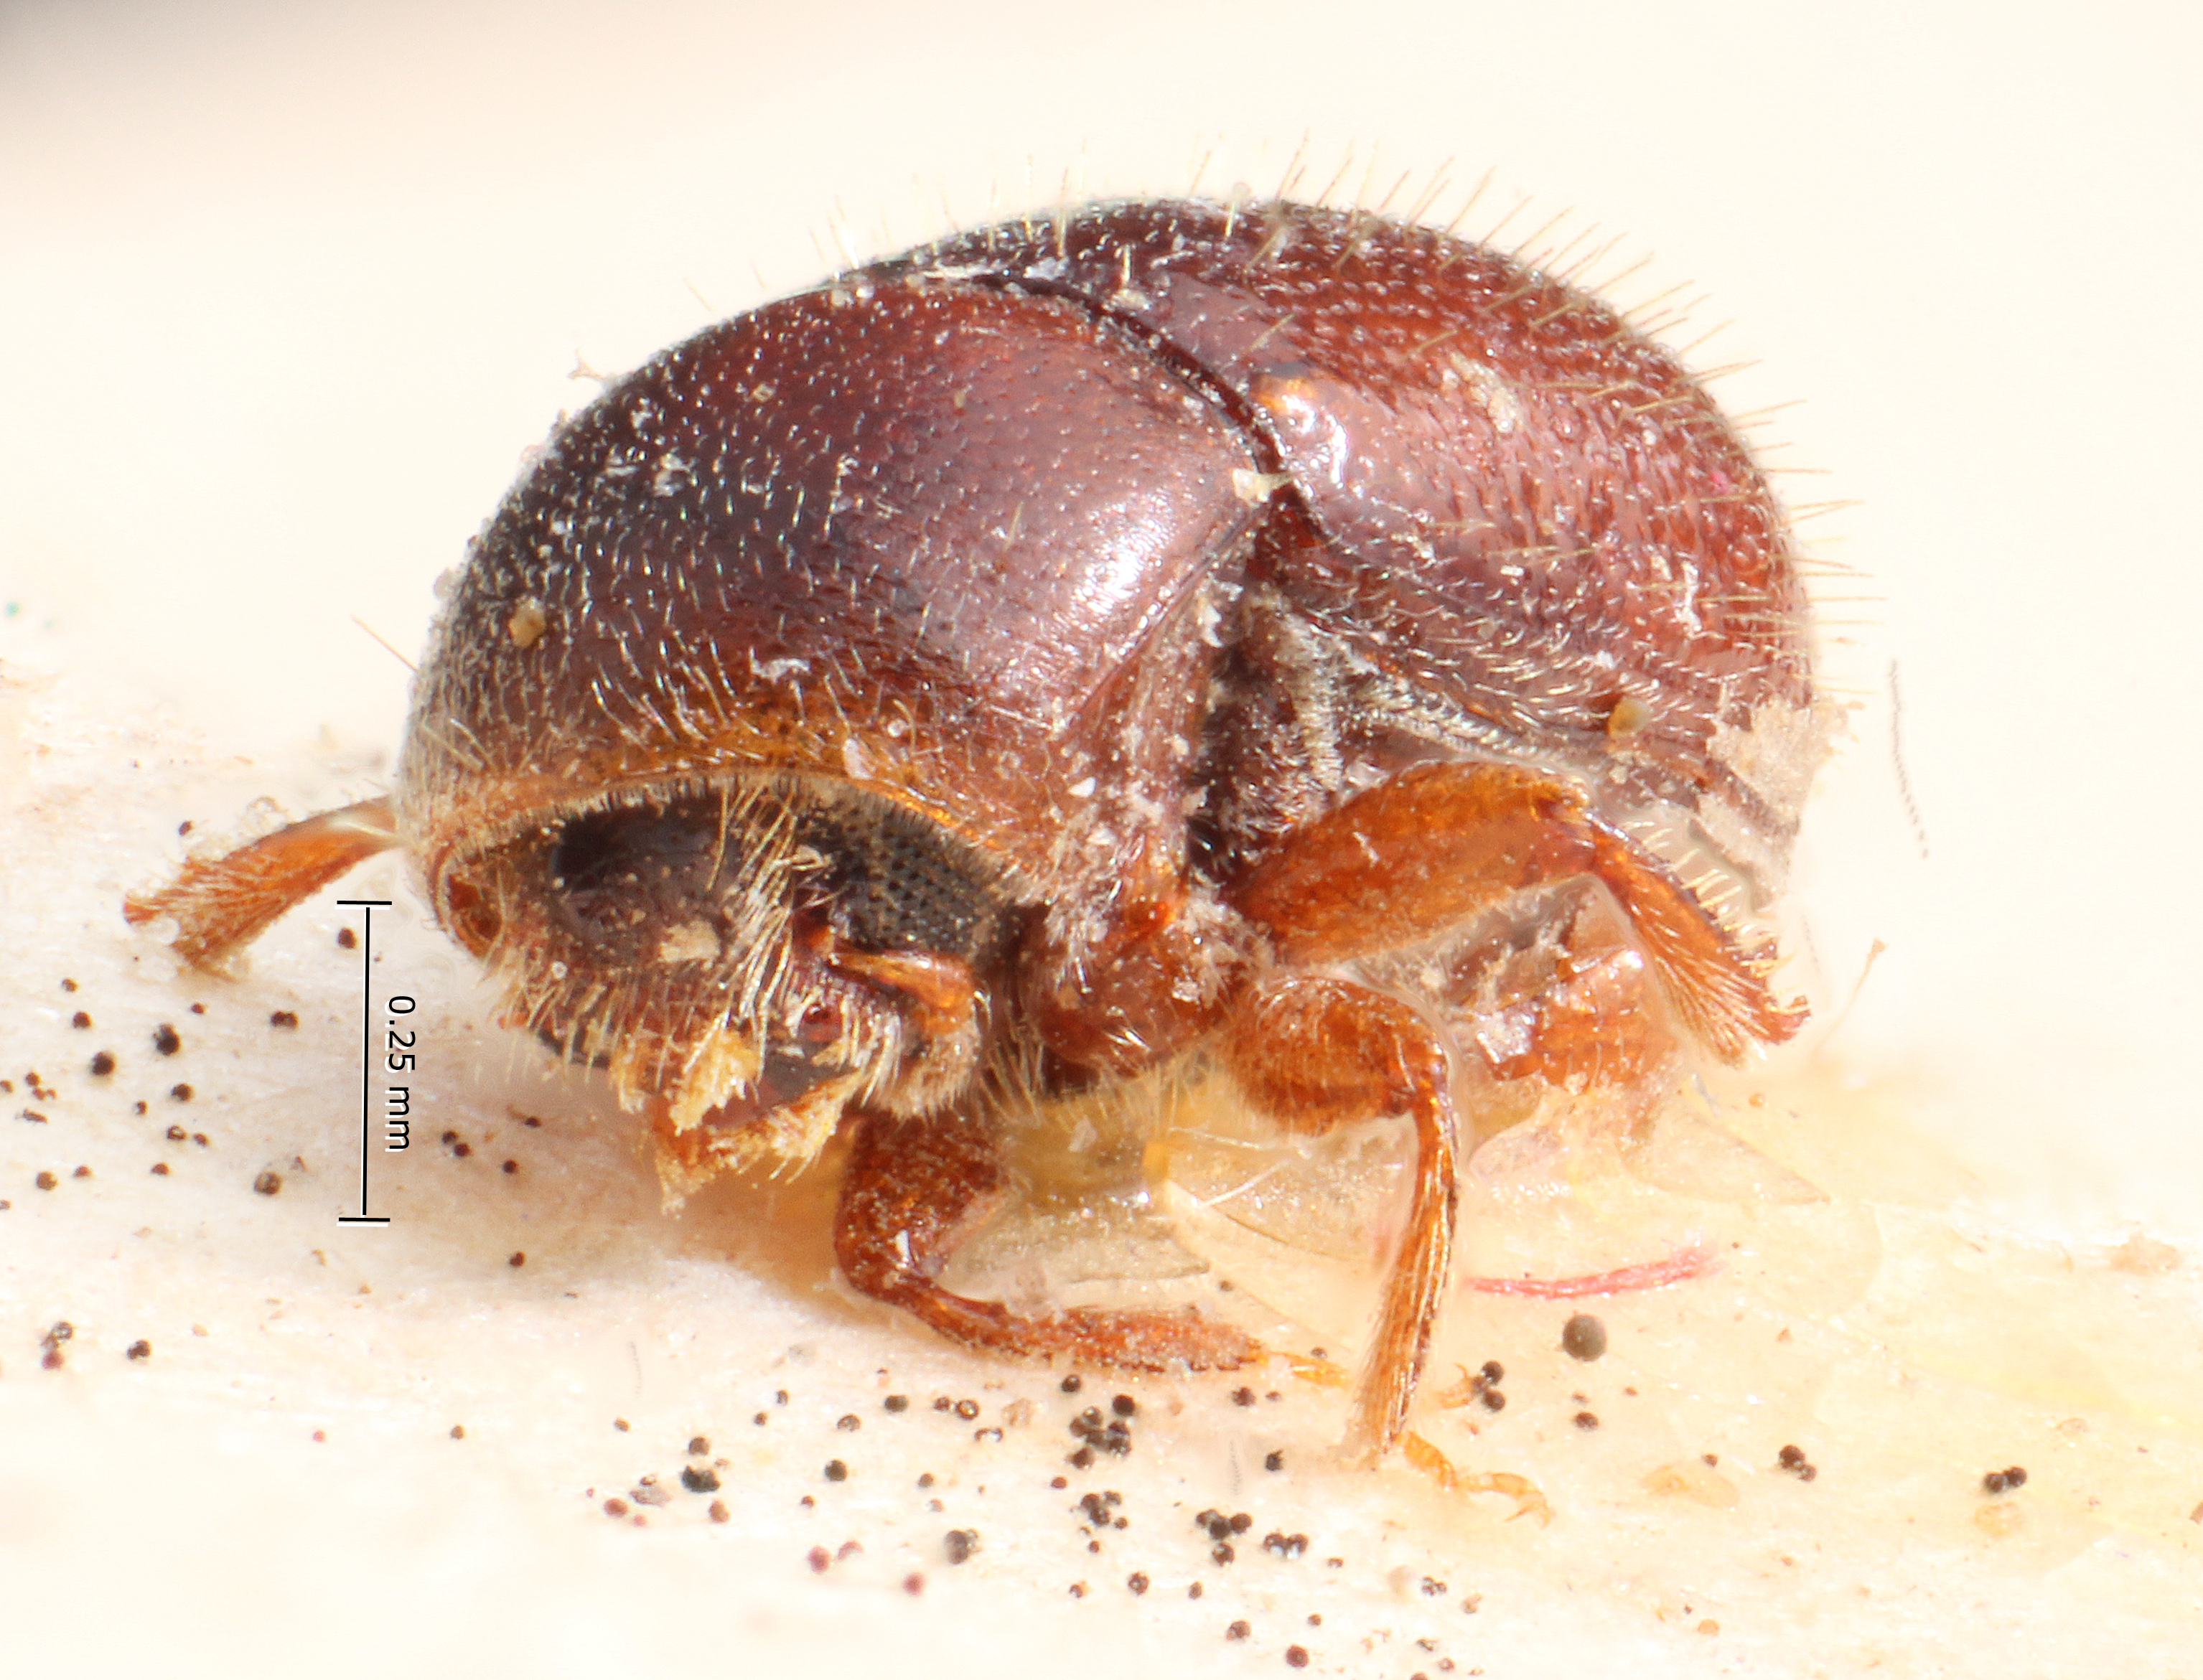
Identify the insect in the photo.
Prionoscelis minor
